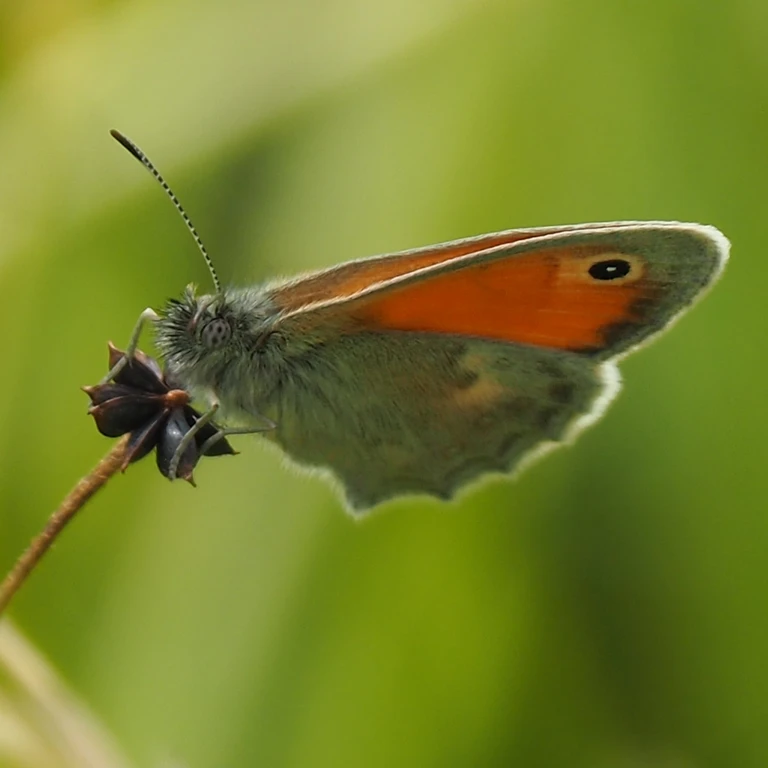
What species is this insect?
Coenonympha pamphilus
